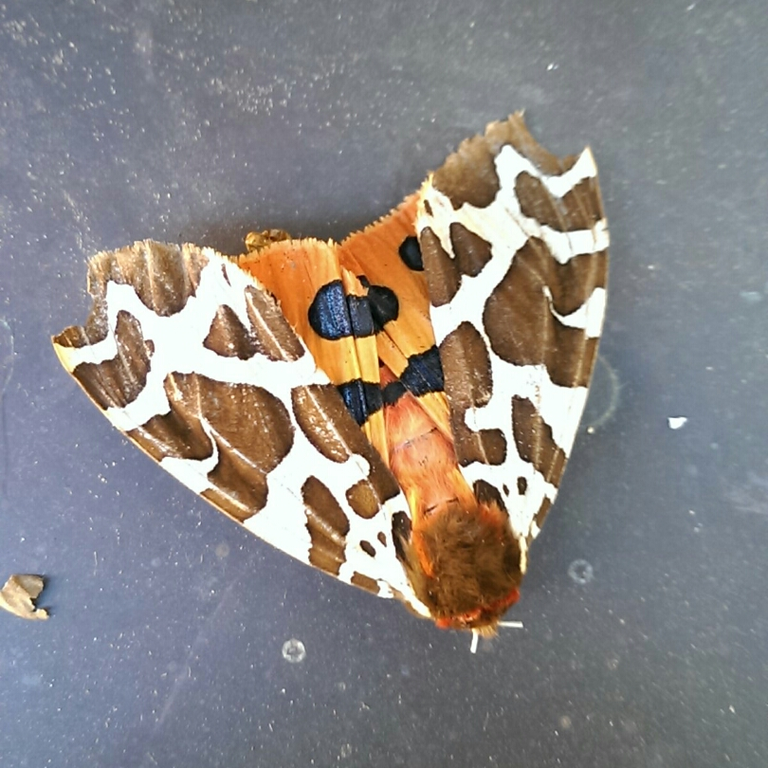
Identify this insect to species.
Arctia caja
